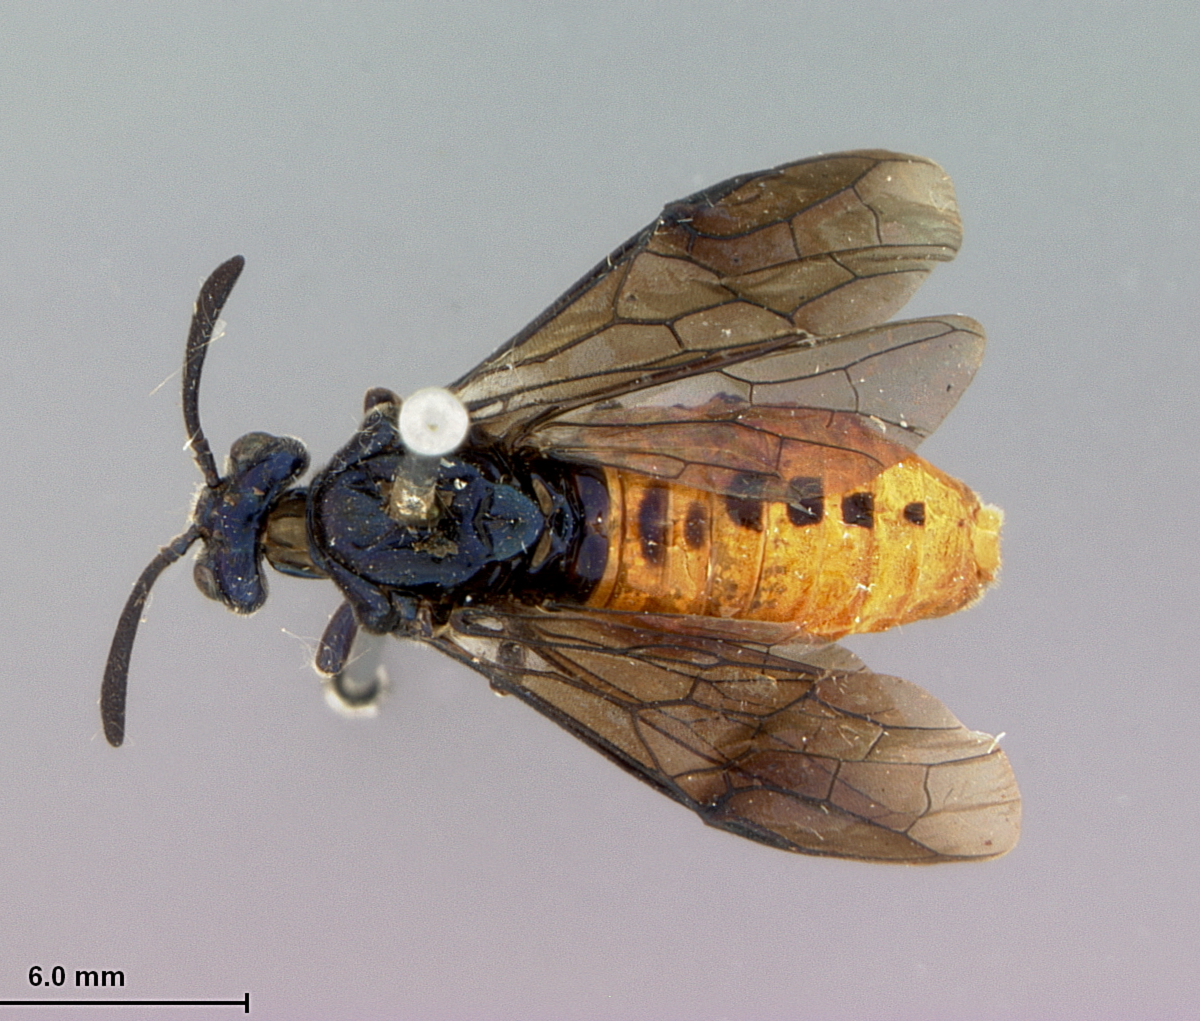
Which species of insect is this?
Arge dentipes
